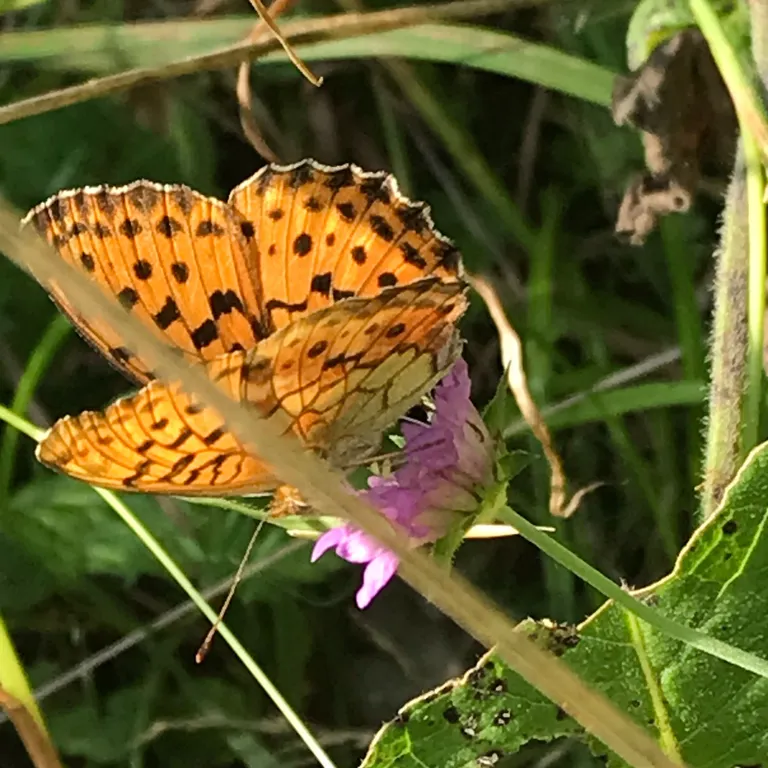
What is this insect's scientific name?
Brenthis daphne
